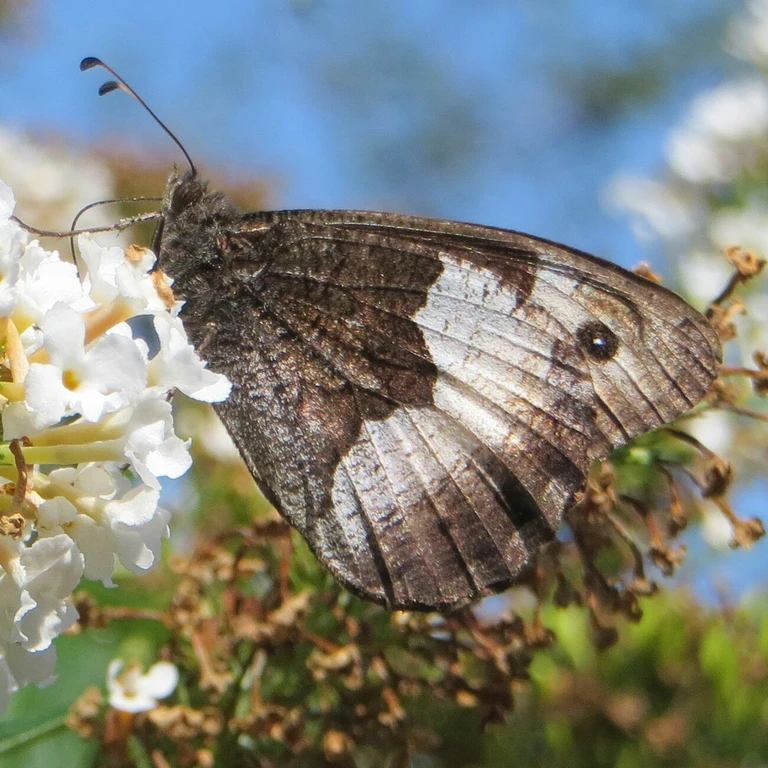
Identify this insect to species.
Hipparchia alcyone
